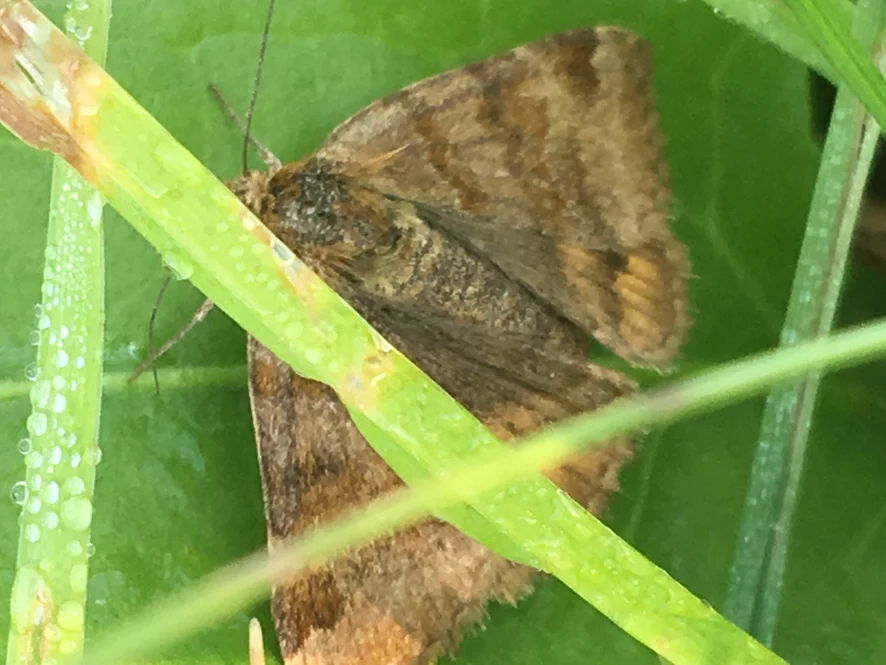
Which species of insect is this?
Euclidia glyphica
